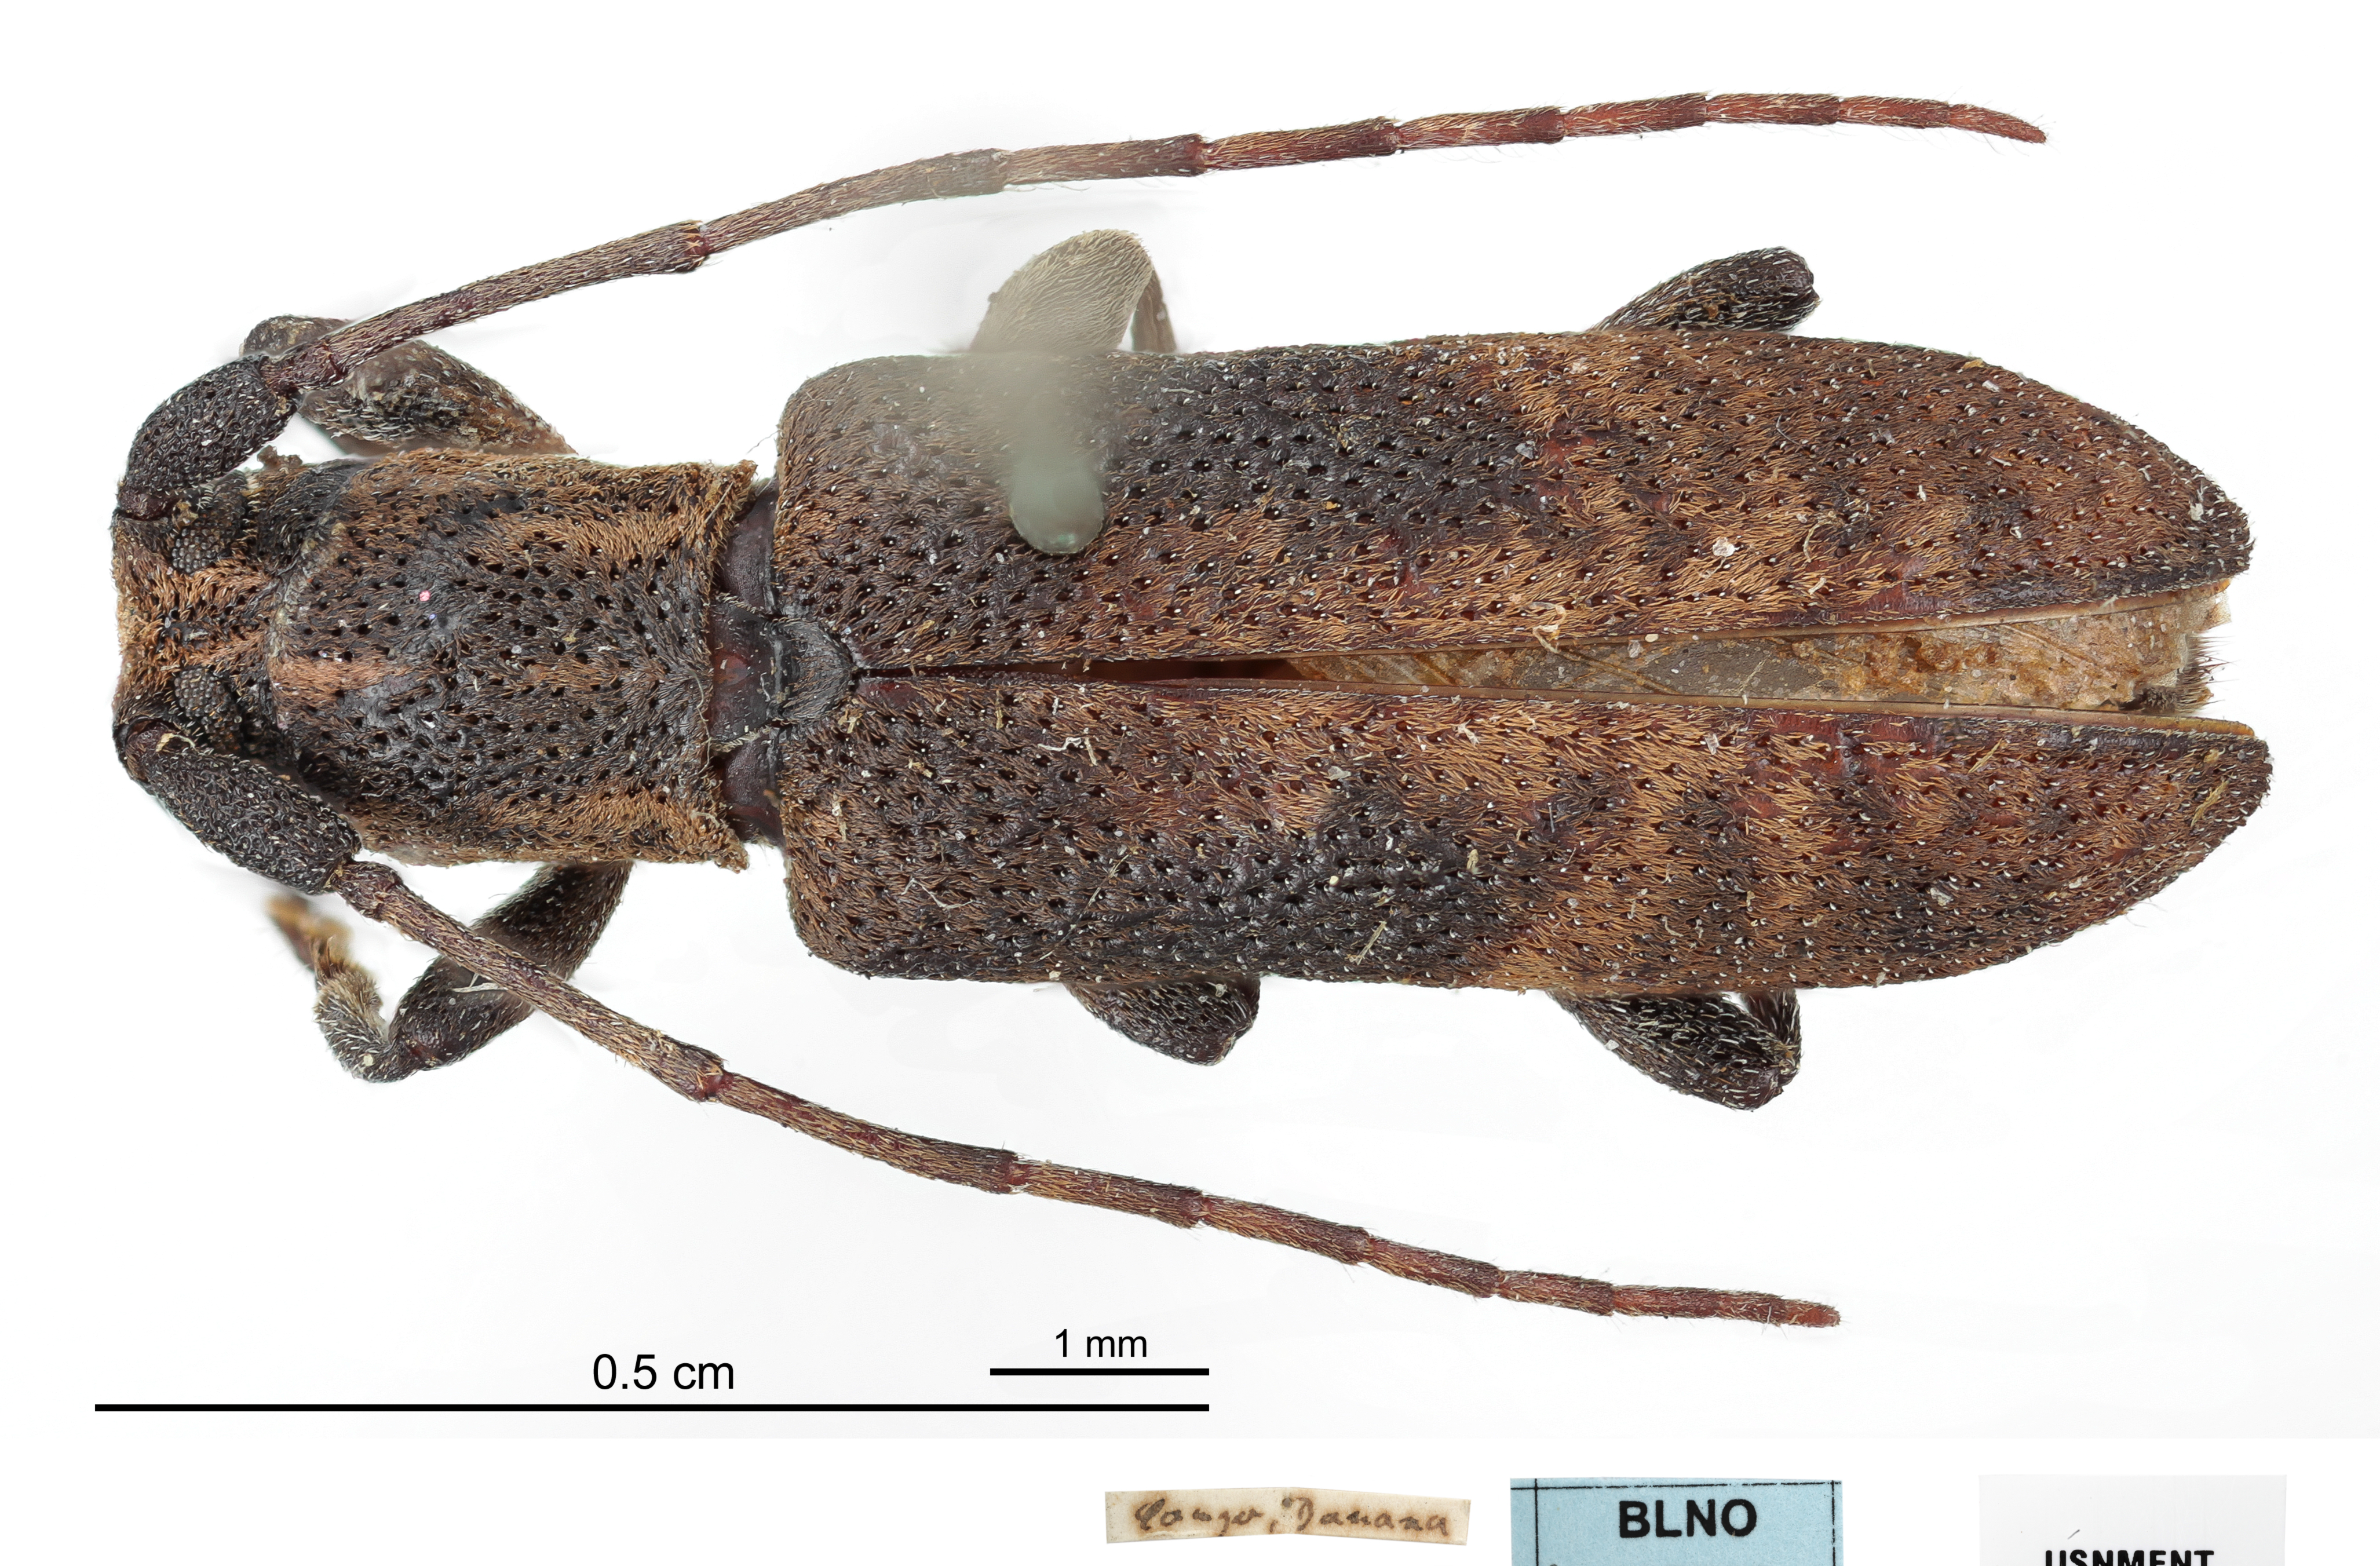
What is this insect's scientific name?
Hyagnis congoanus
